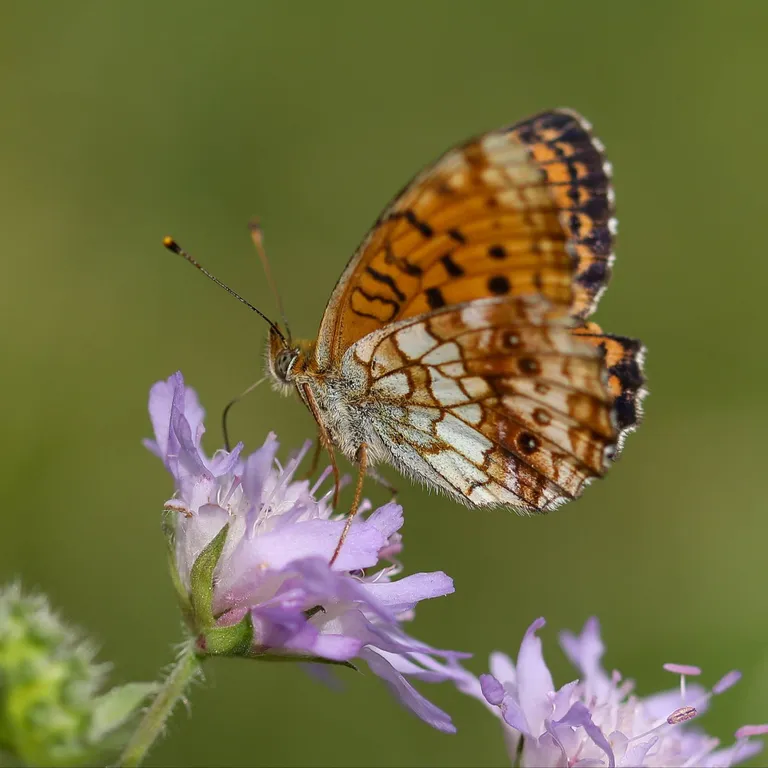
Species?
Brenthis ino
